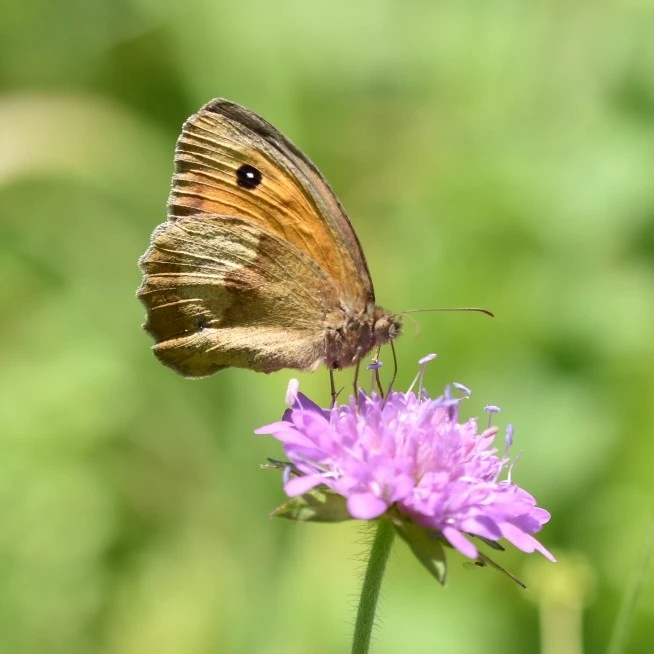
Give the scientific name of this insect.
Maniola jurtina
